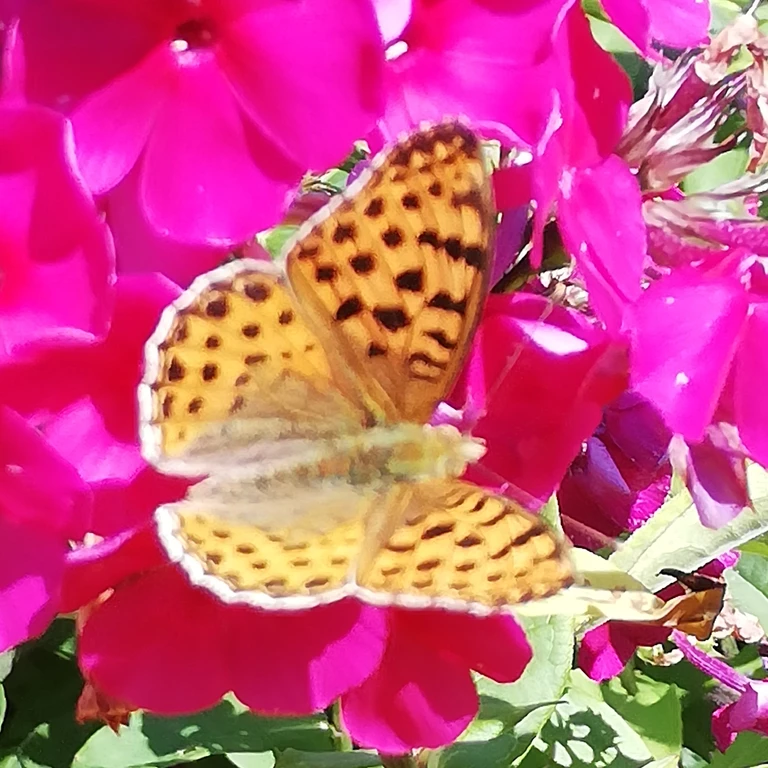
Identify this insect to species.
Issoria lathonia
